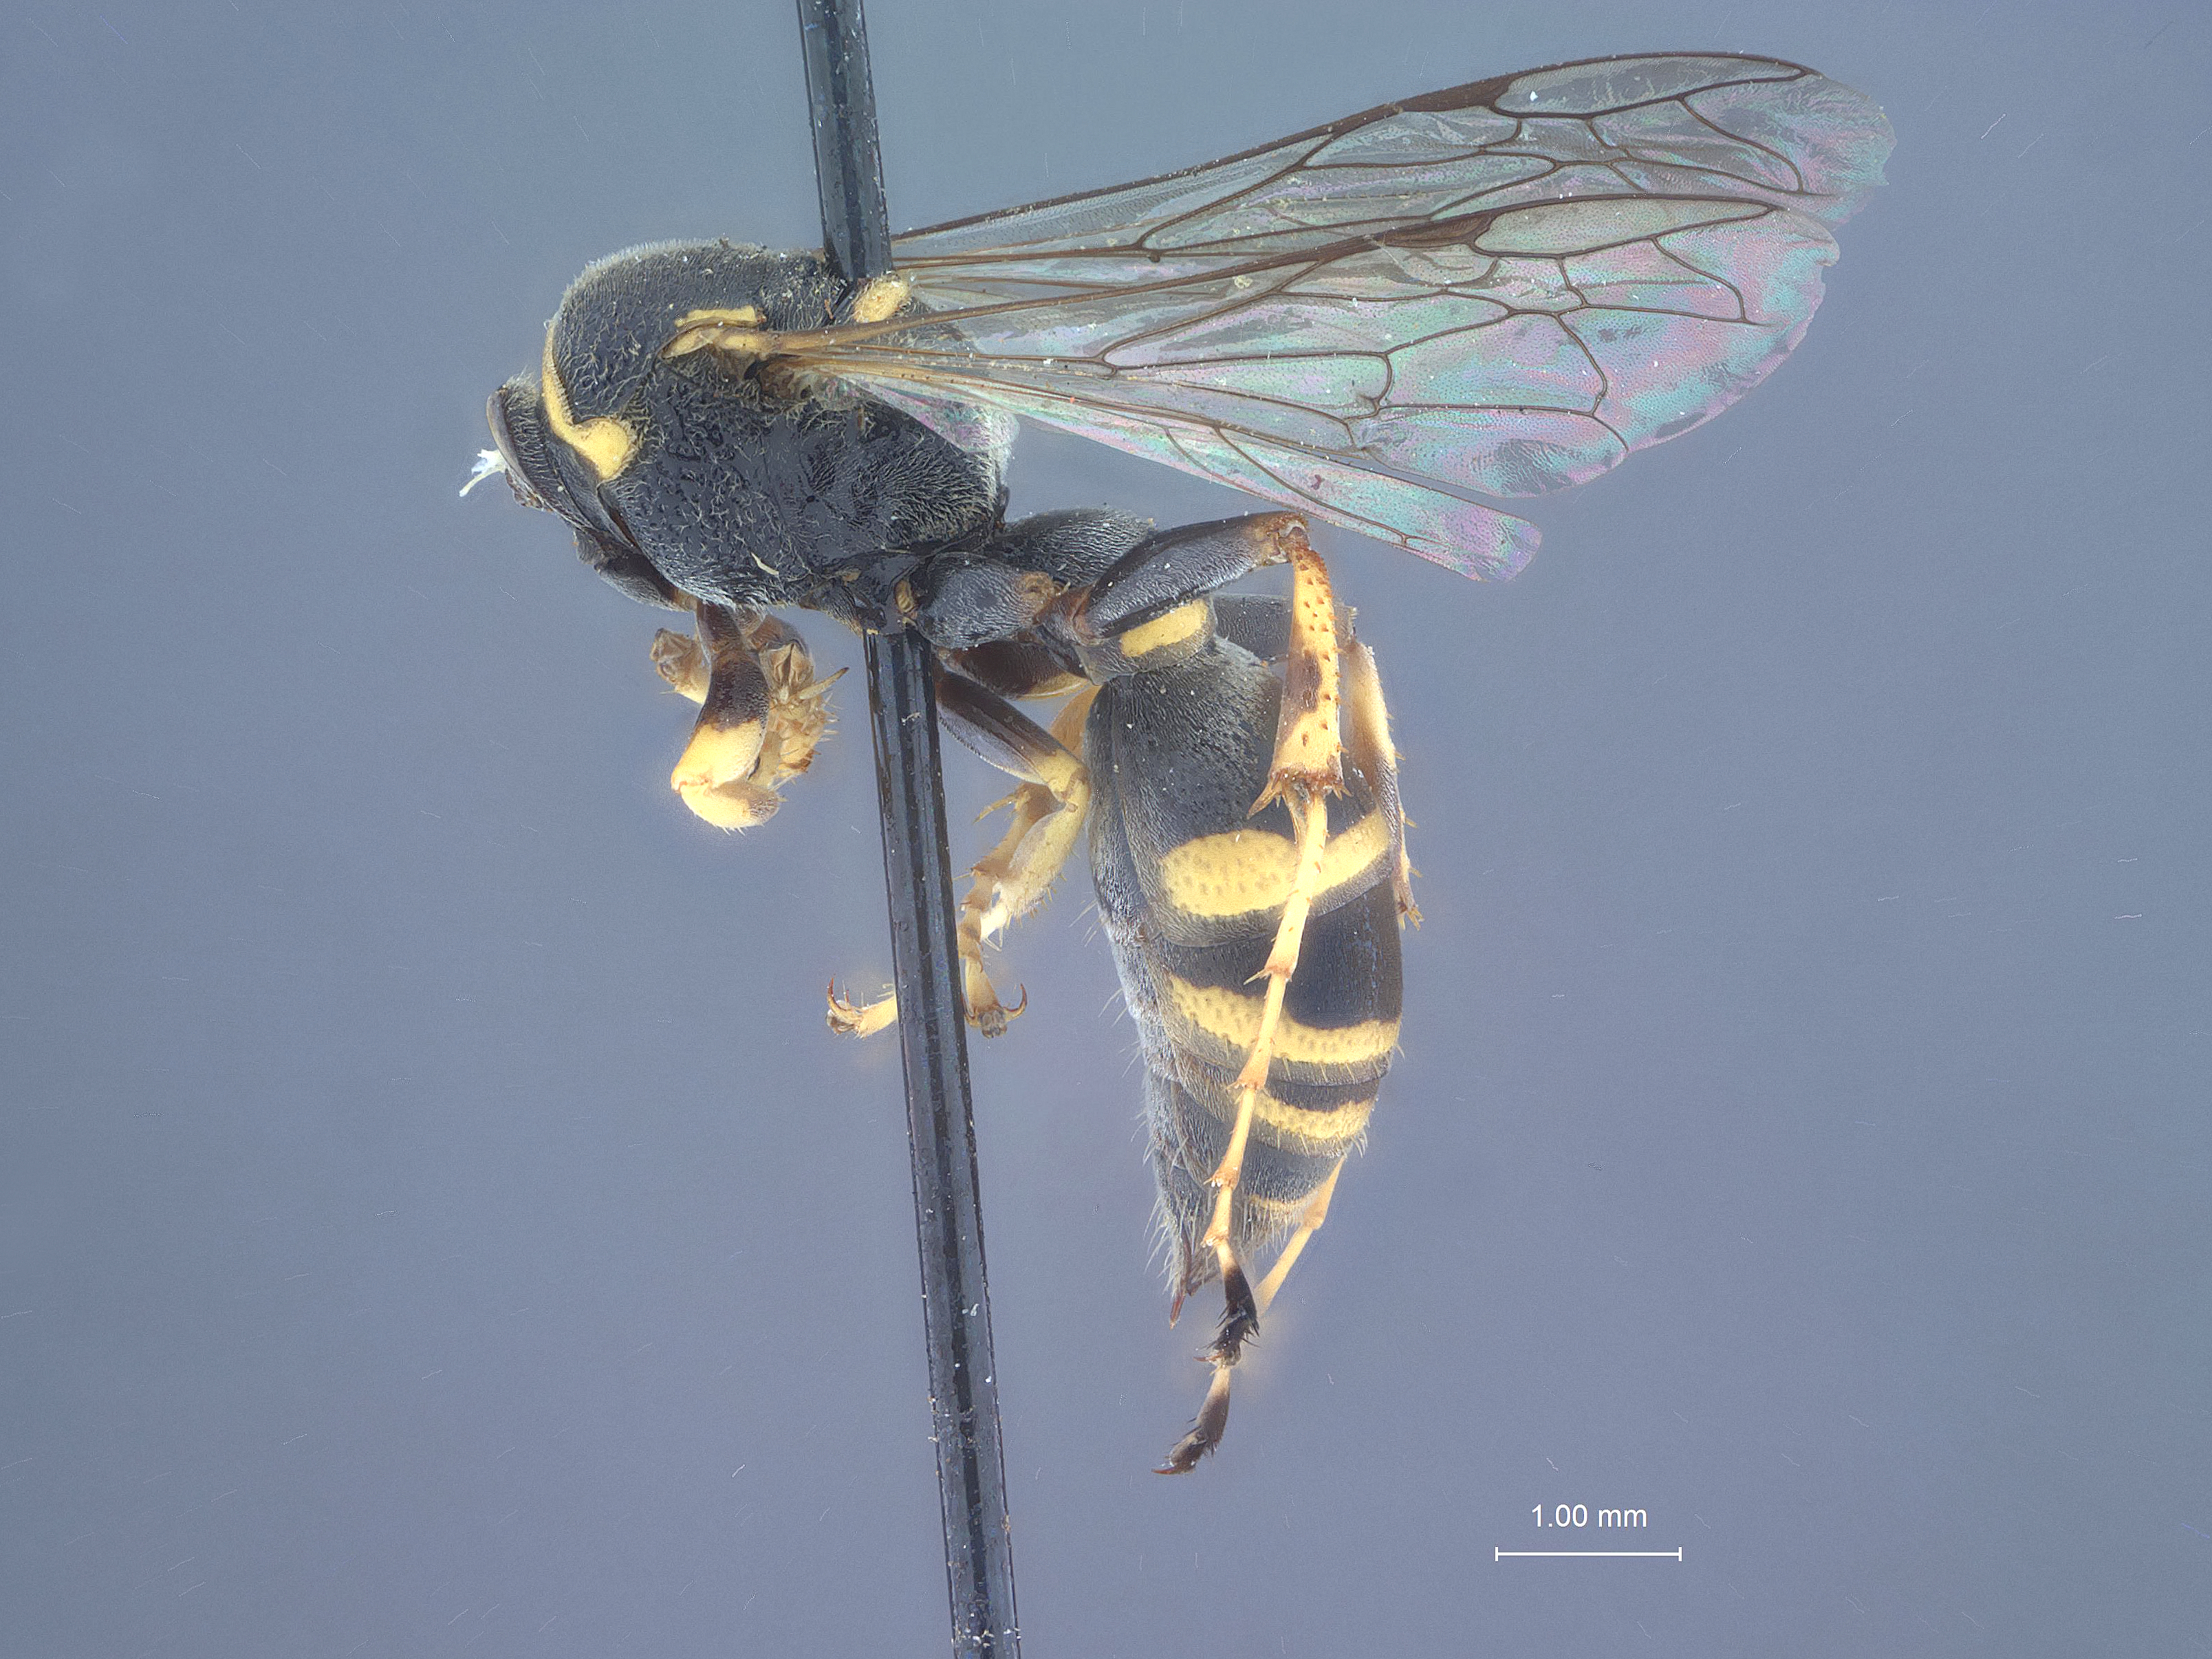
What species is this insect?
Megalomma quadricinctum
